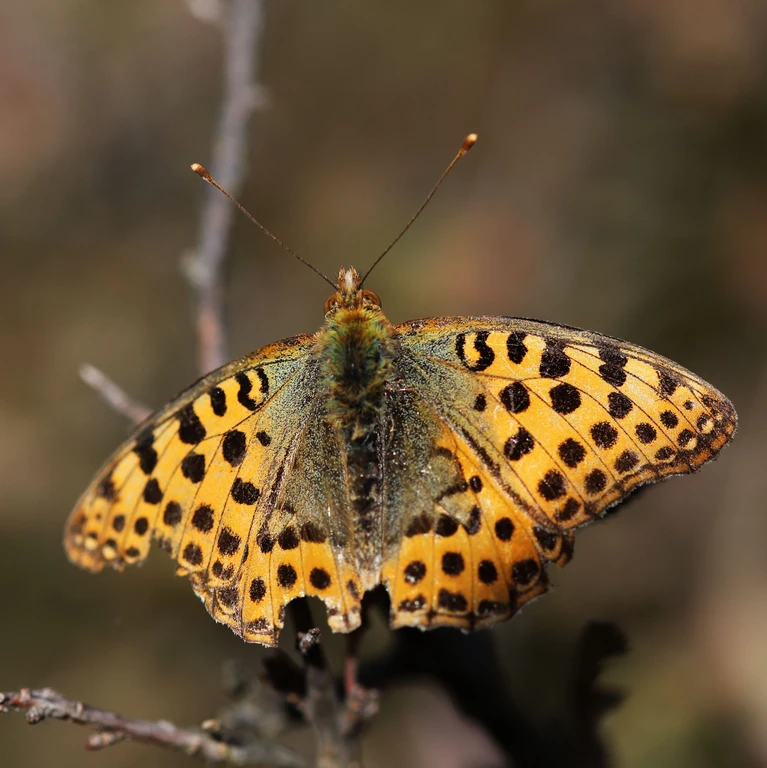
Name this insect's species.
Issoria lathonia
